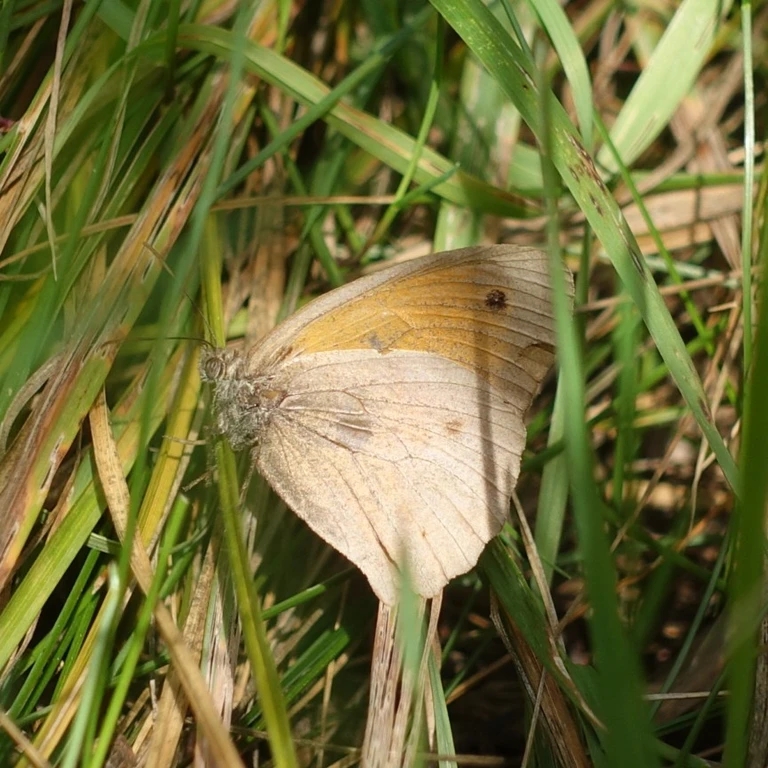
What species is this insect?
Maniola jurtina
